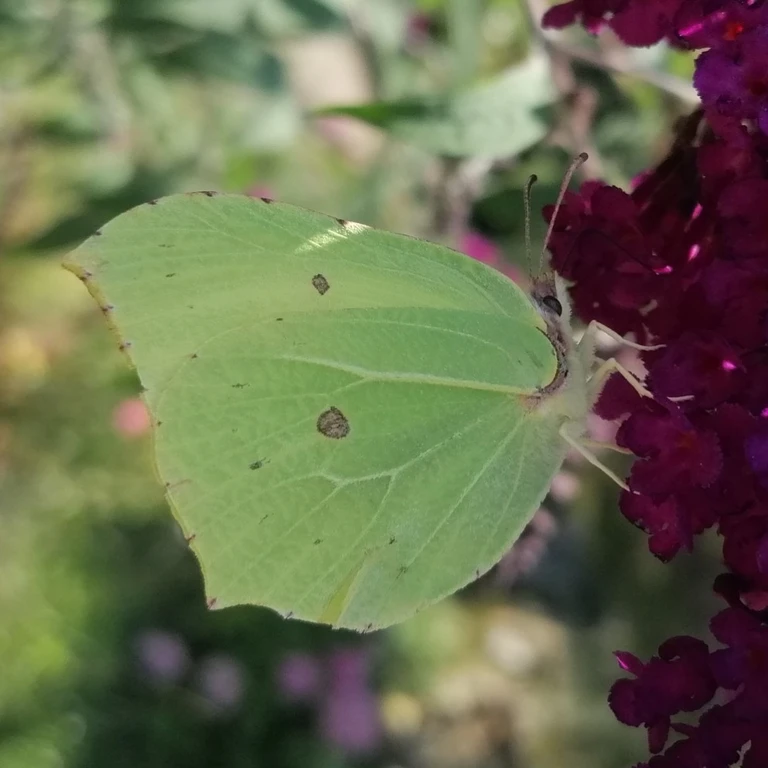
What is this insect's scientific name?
Gonepteryx rhamni
